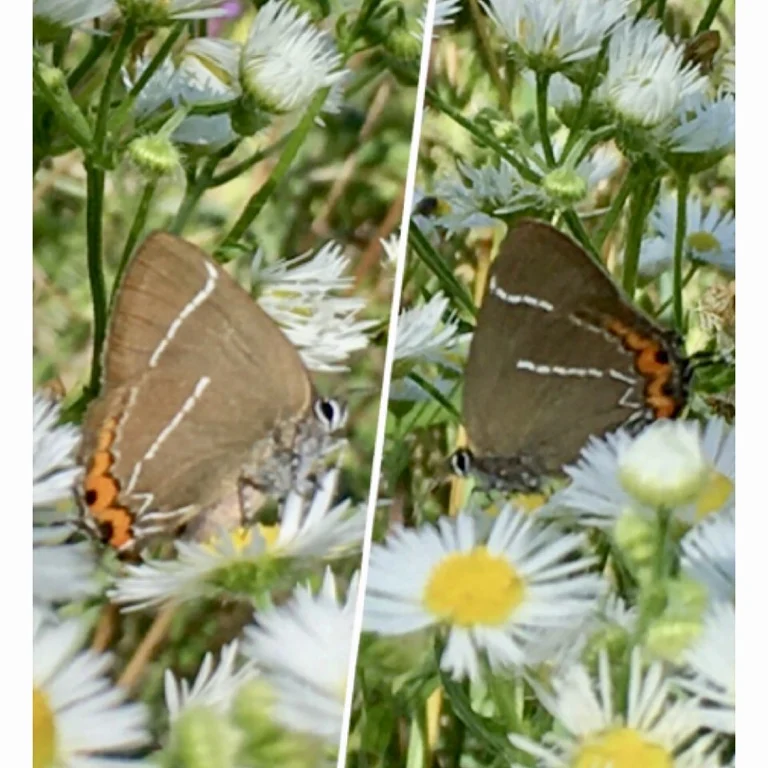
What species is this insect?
Satyrium w-album
